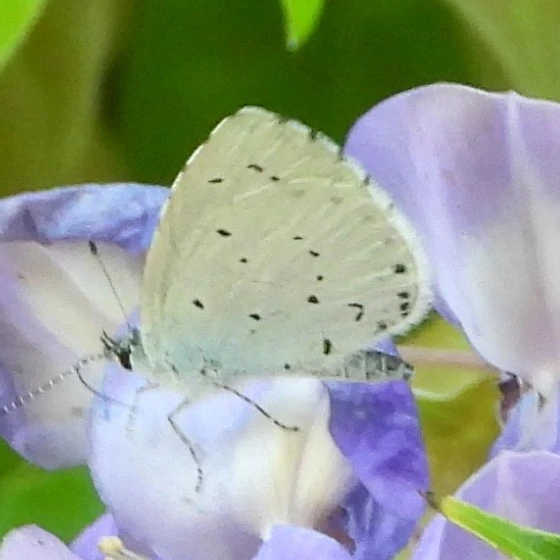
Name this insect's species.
Celastrina argiolus
